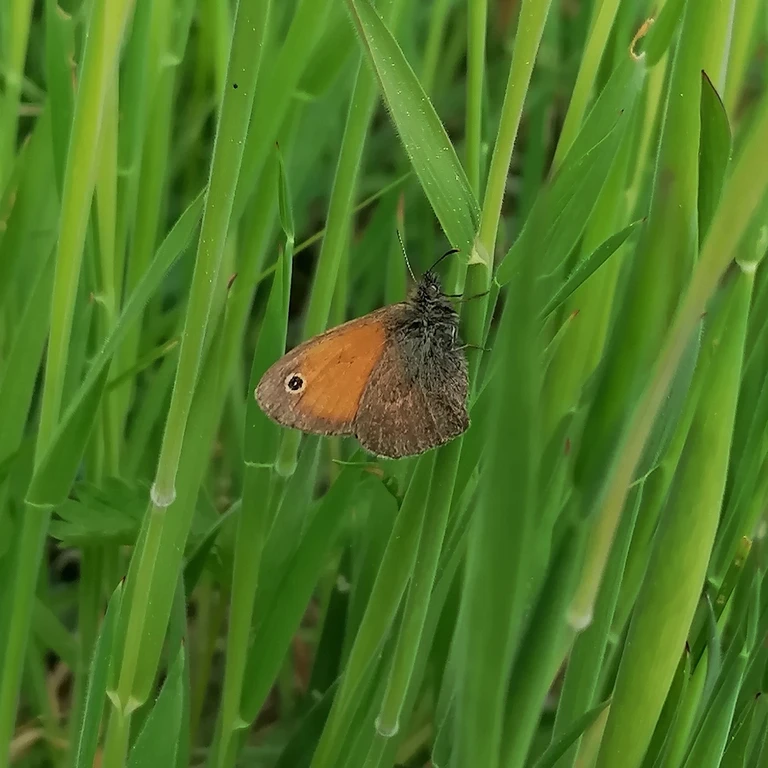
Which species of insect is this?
Coenonympha pamphilus
